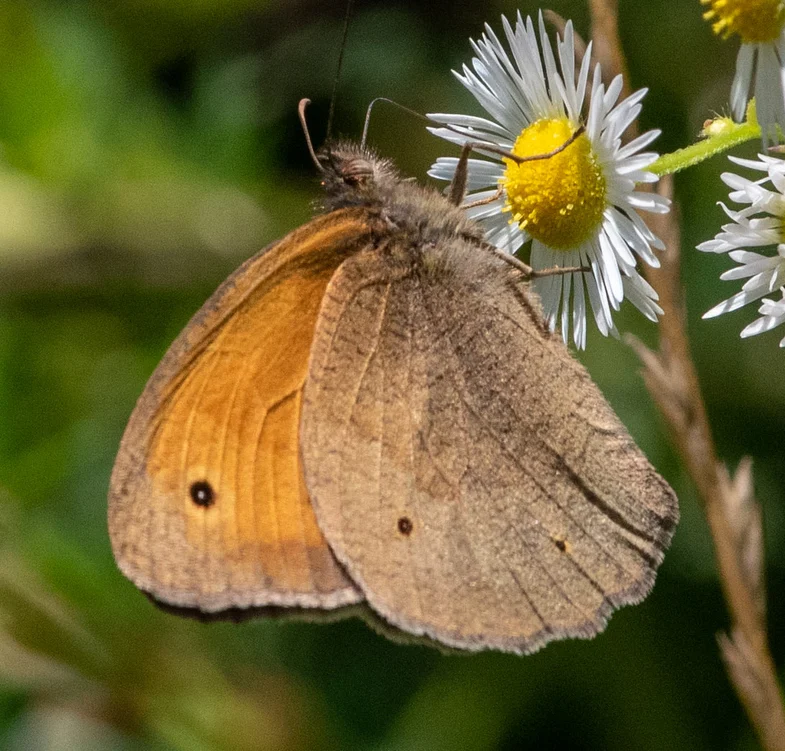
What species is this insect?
Maniola jurtina
